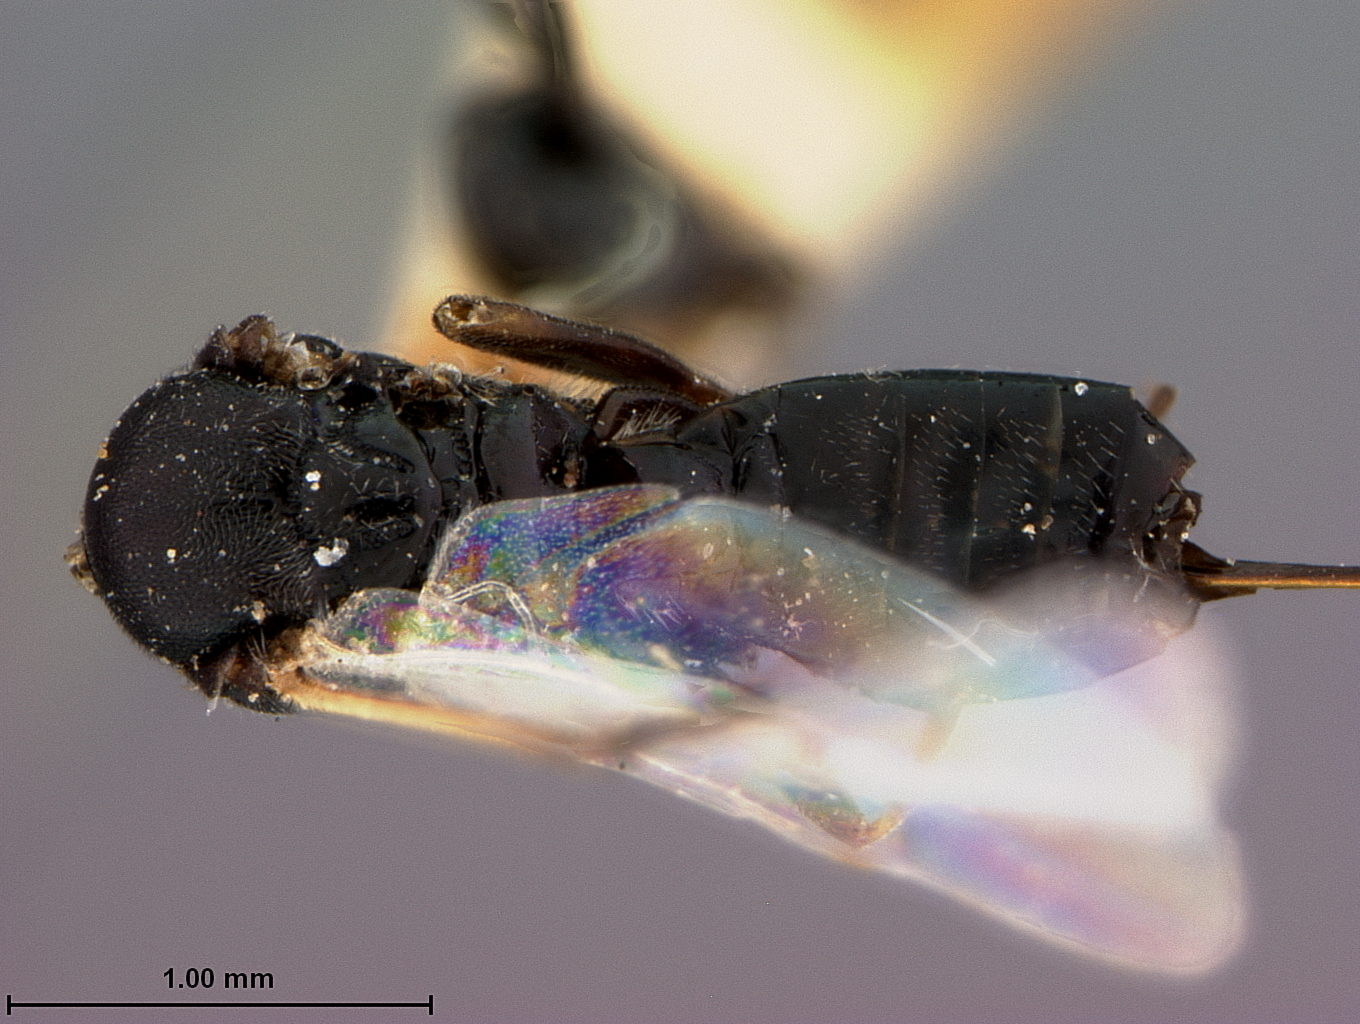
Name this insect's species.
Apanteles cockerelli
